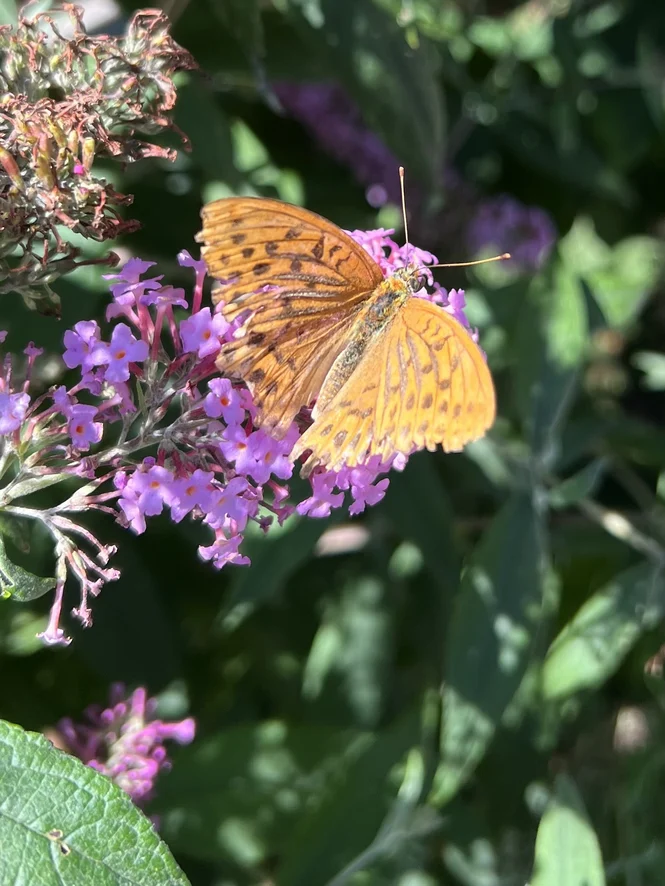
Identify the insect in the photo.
Argynnis paphia
